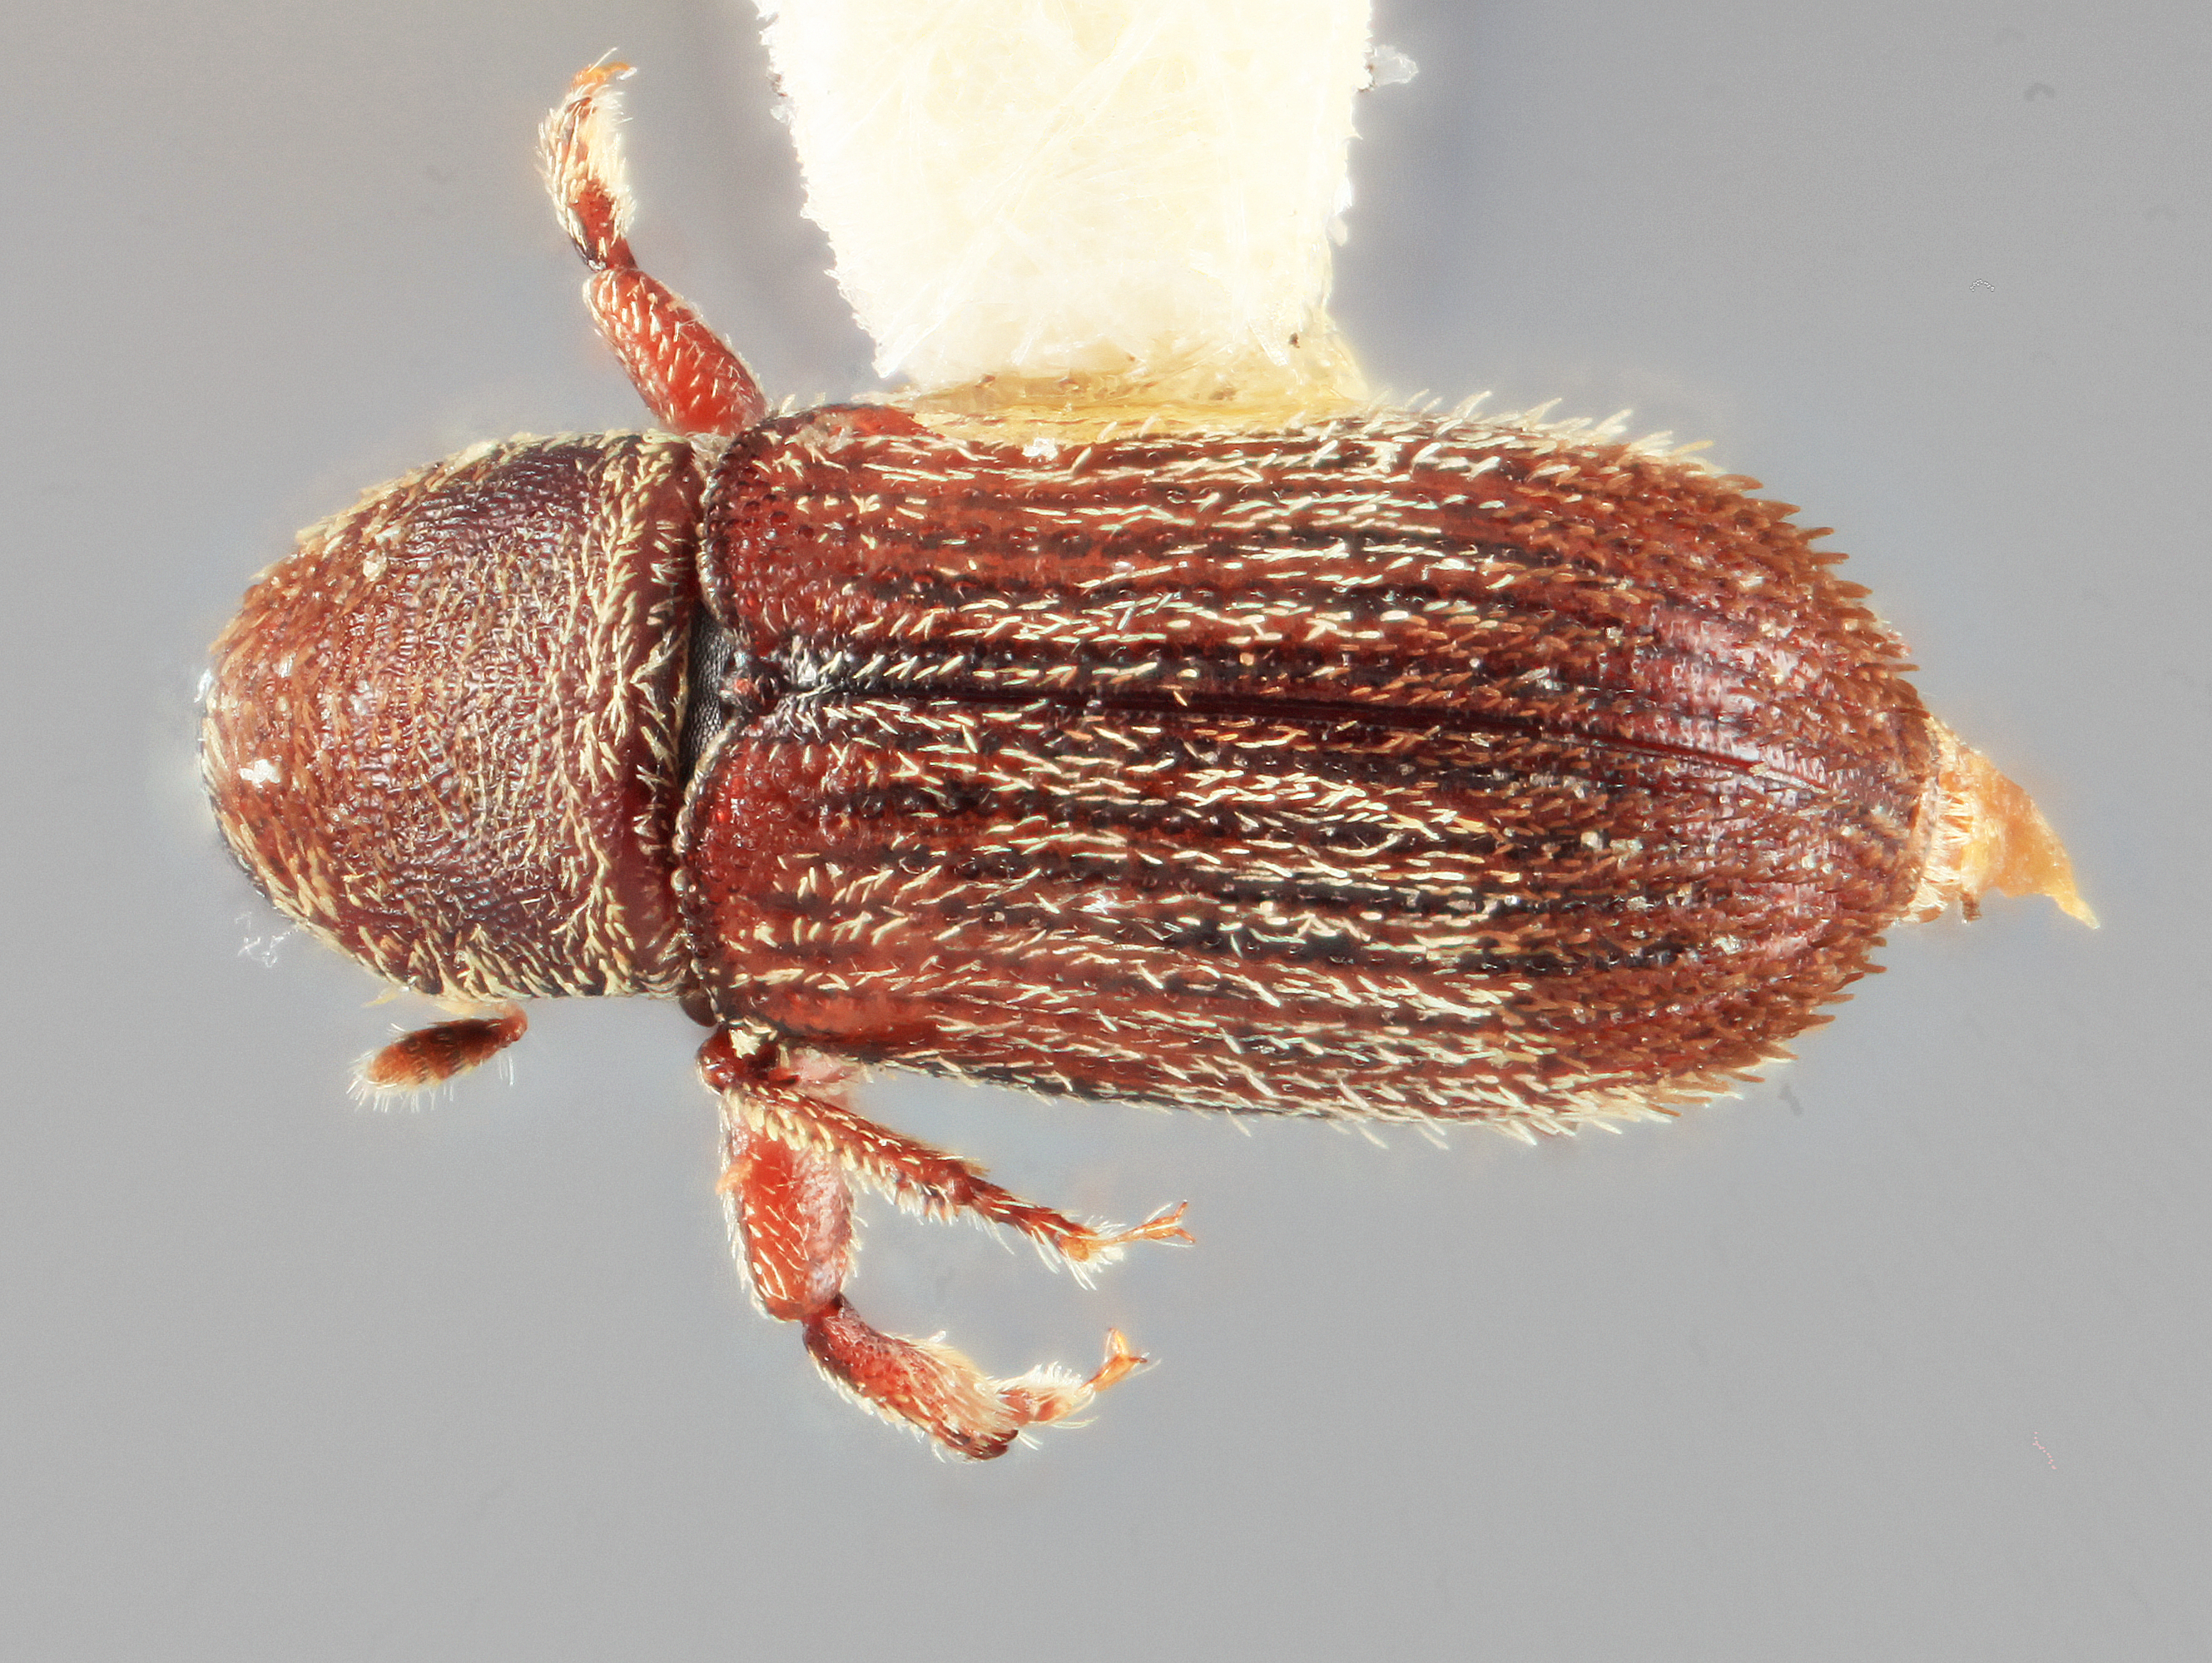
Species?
Cnesinus nebulosus
